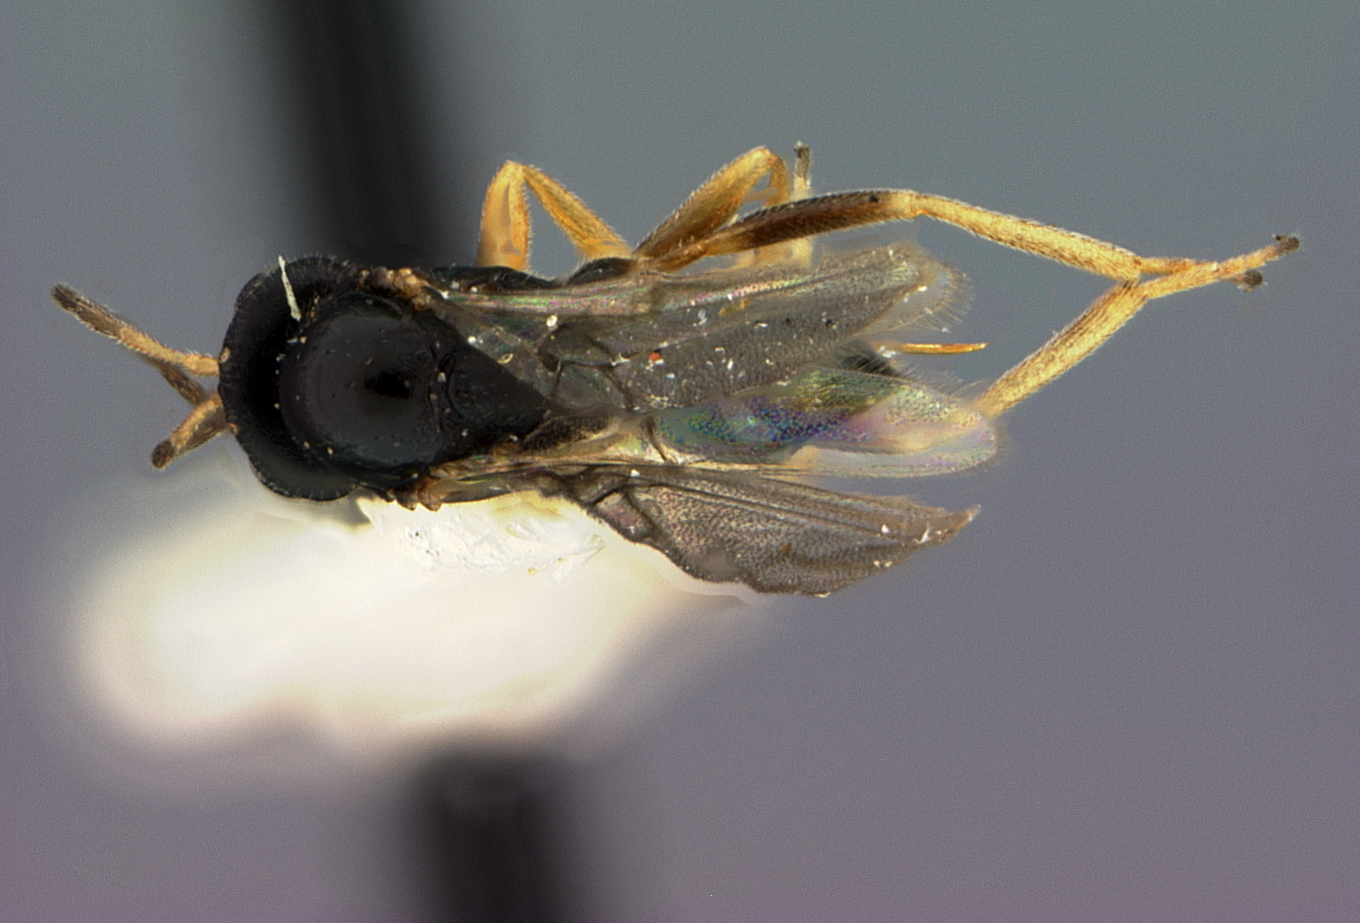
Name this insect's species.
Neuroterus chrysolepis
